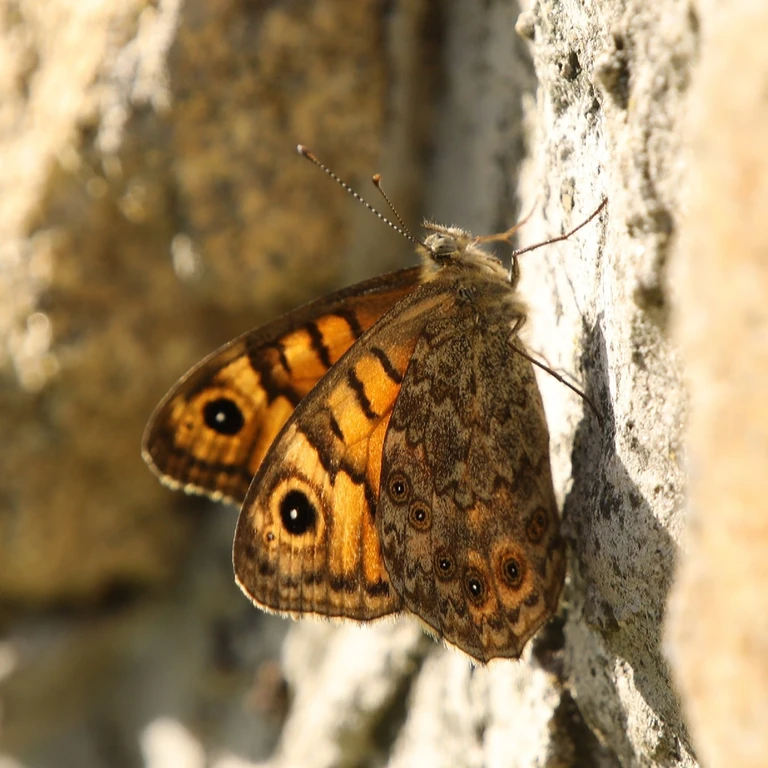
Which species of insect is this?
Lasiommata megera (also Pararge megera)
